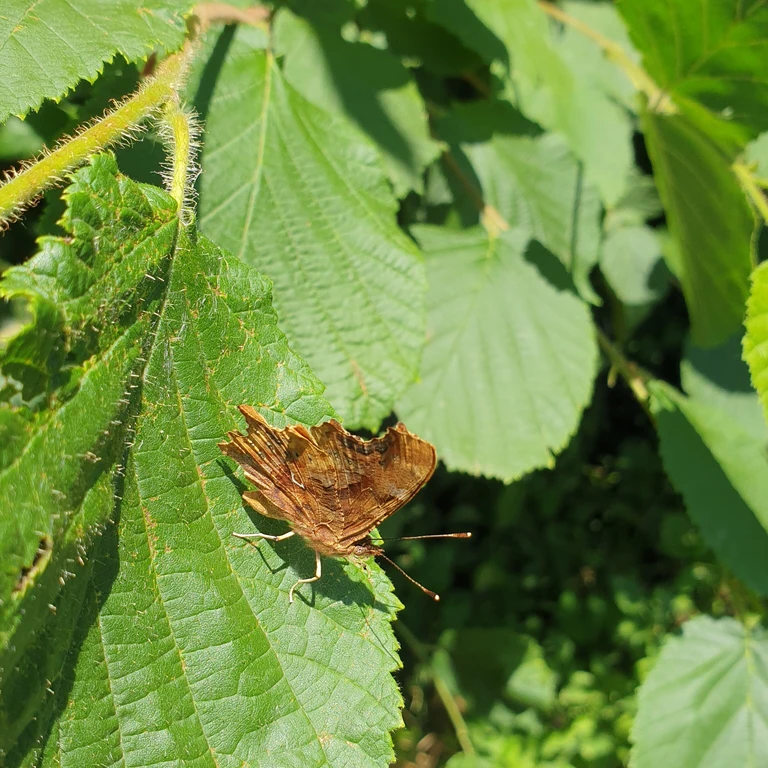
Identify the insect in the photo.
Polygonia c-album
